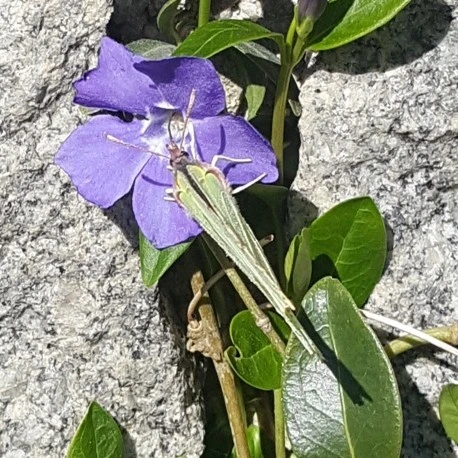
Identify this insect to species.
Gonepteryx rhamni
